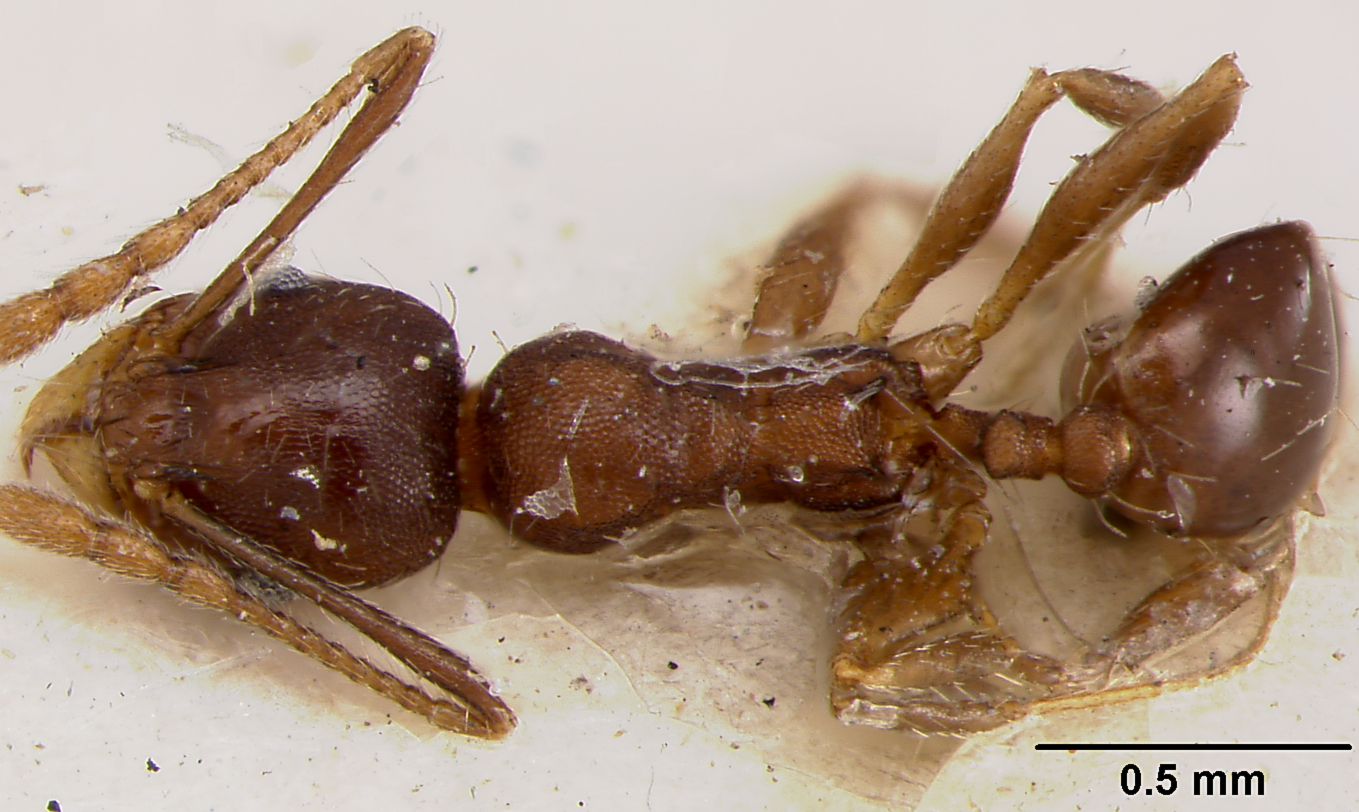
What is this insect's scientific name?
Pheidole sciophila
